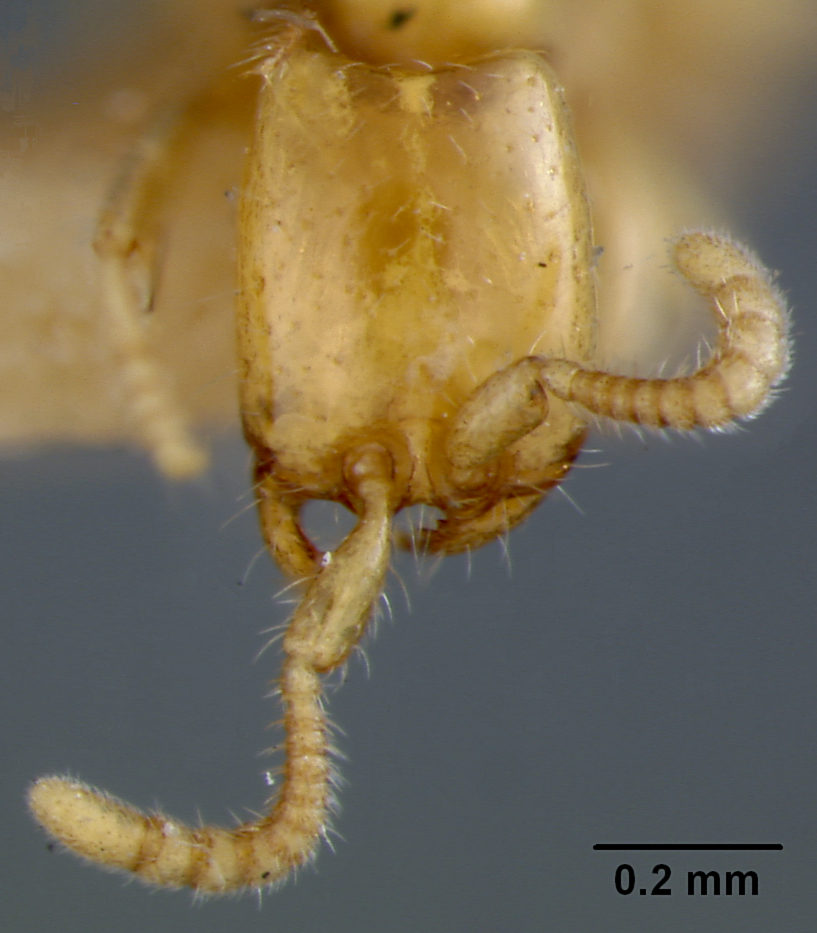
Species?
Eciton peninsulare
